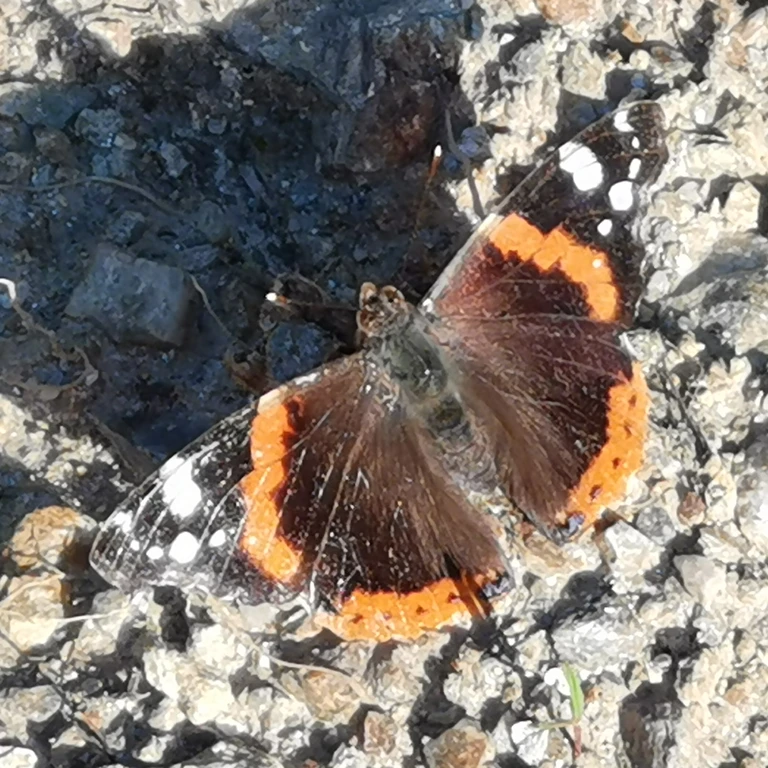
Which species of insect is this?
Vanessa atalanta
